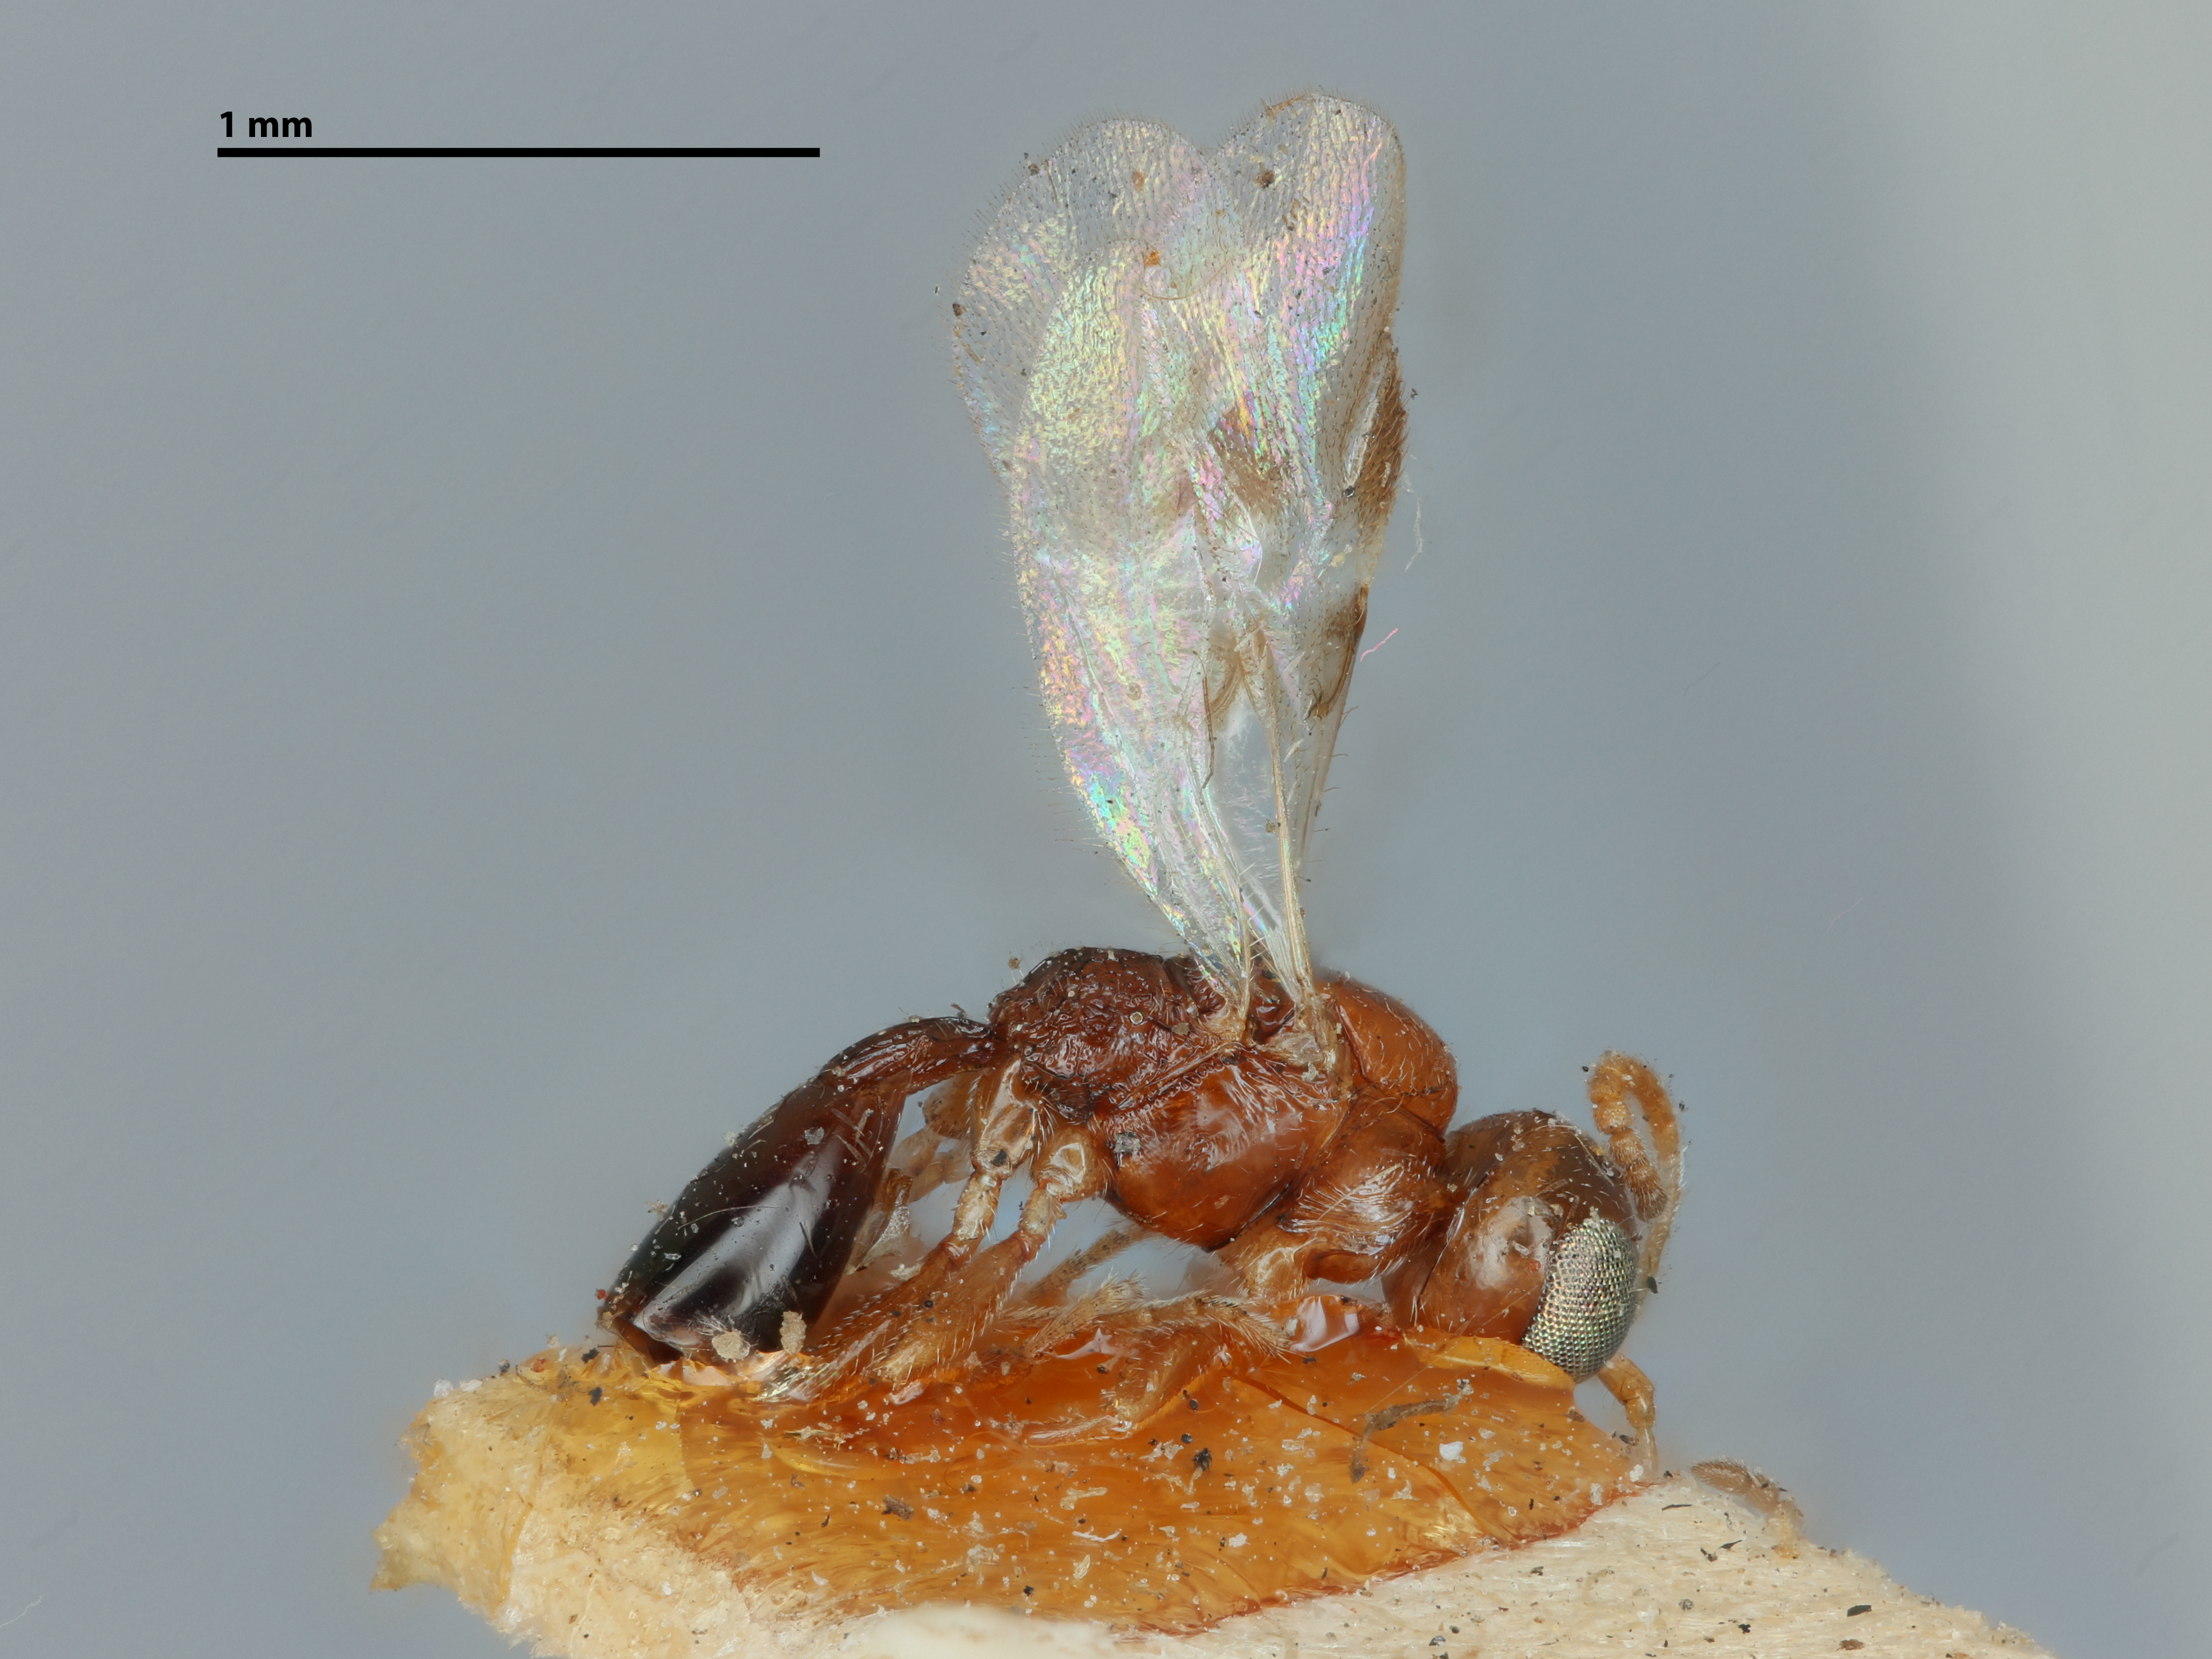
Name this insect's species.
Euphorus maculipennis
